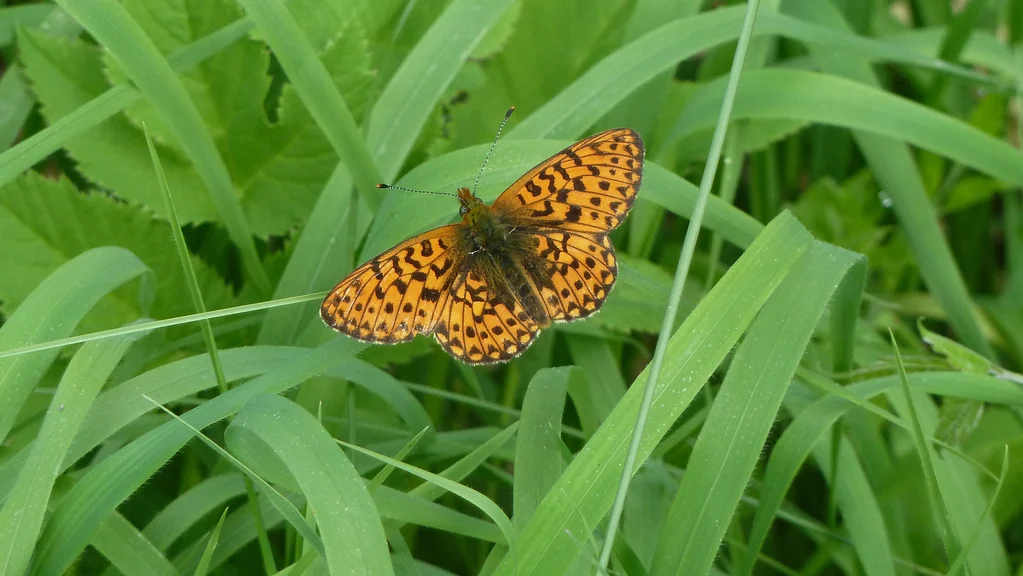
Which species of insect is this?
Boloria euphrosyne (also Clossiana euphrosyne)
